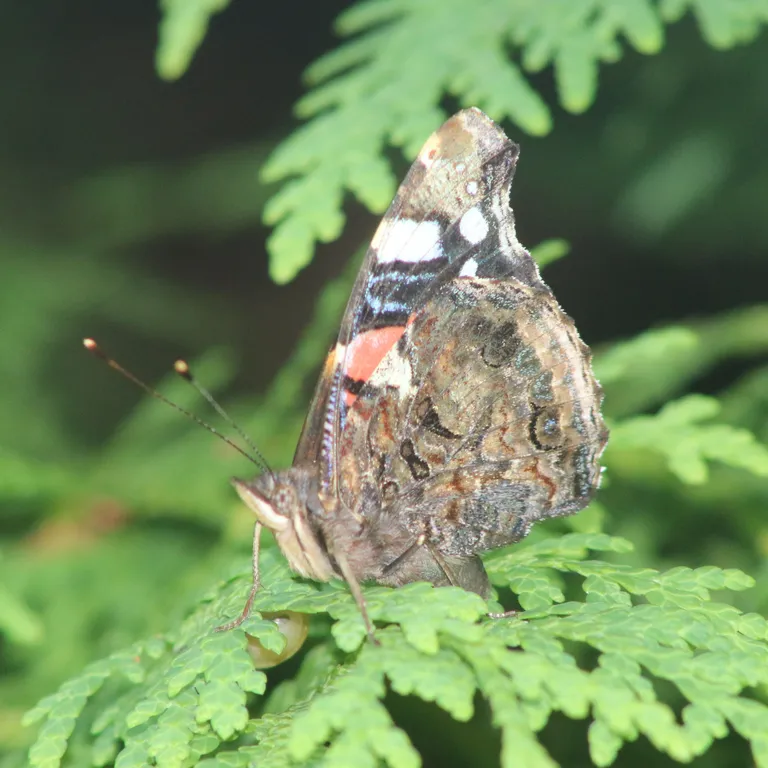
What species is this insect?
Vanessa atalanta
